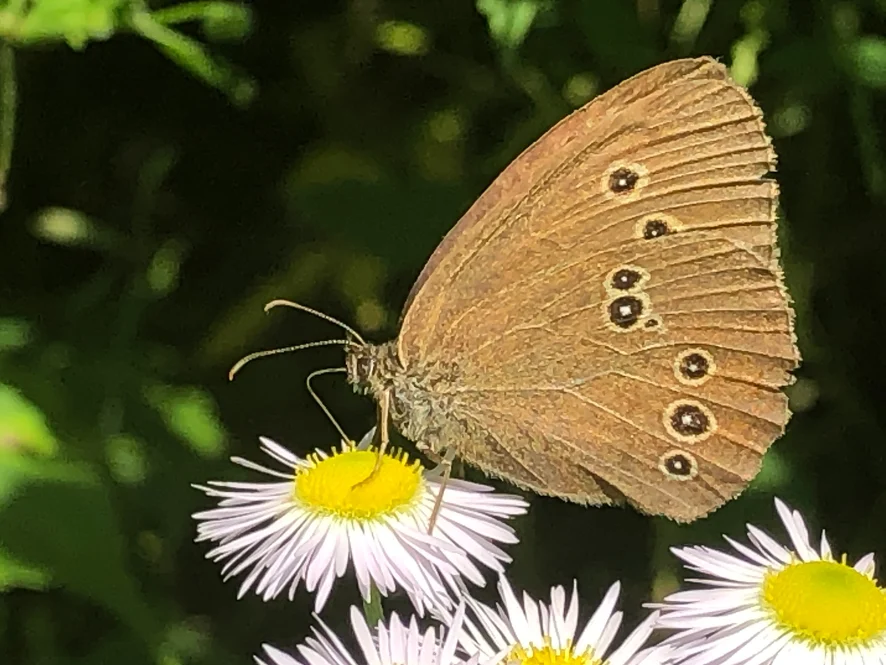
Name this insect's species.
Aphantopus hyperantus
